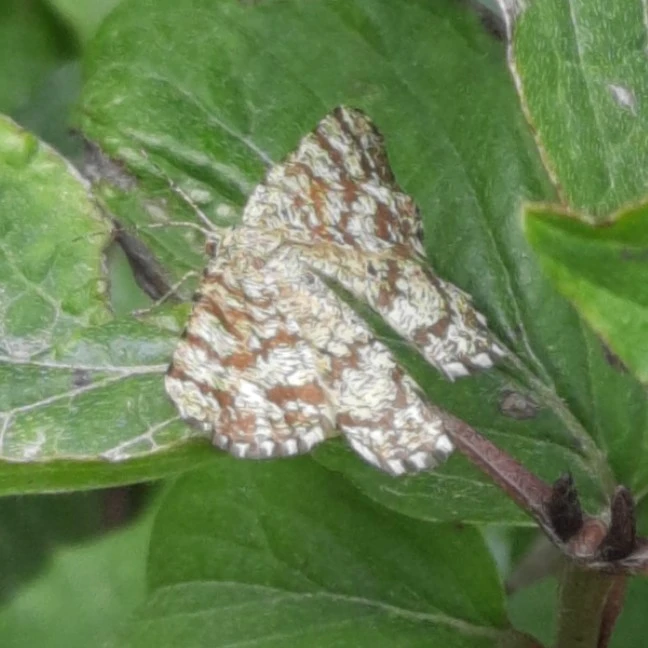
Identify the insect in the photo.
Ematurga atomaria
